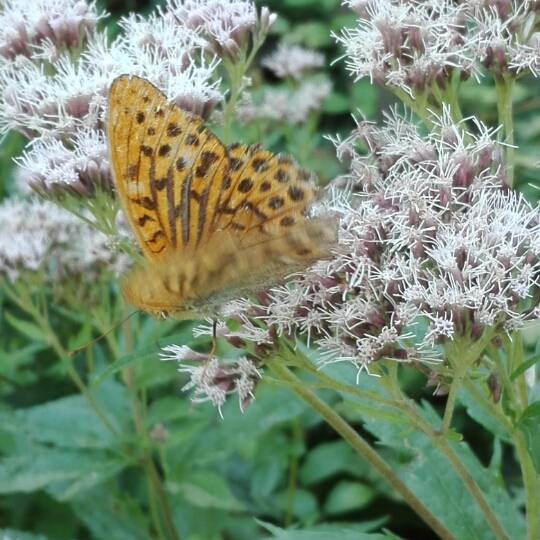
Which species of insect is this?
Argynnis paphia
